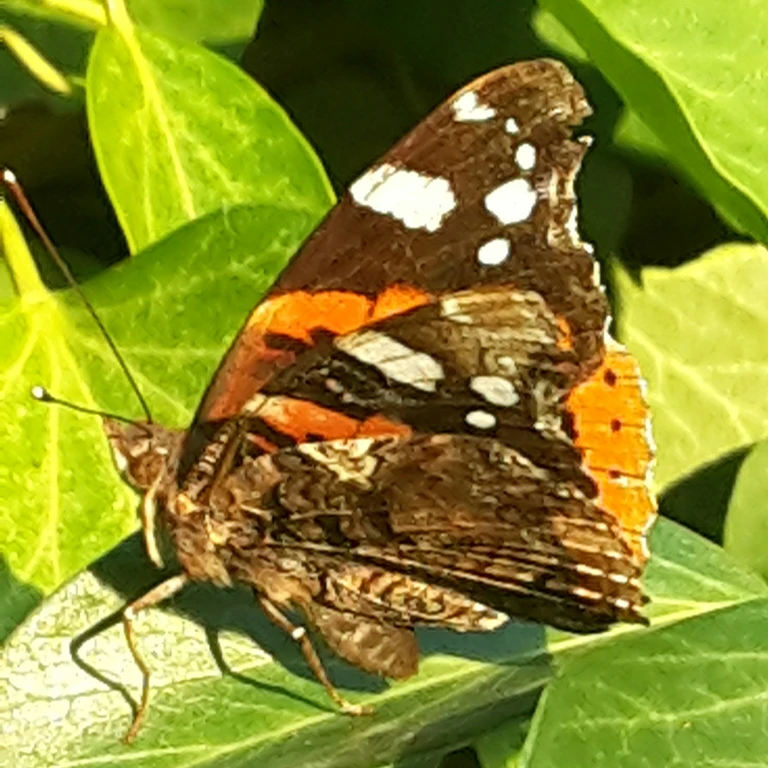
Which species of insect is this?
Vanessa atalanta
